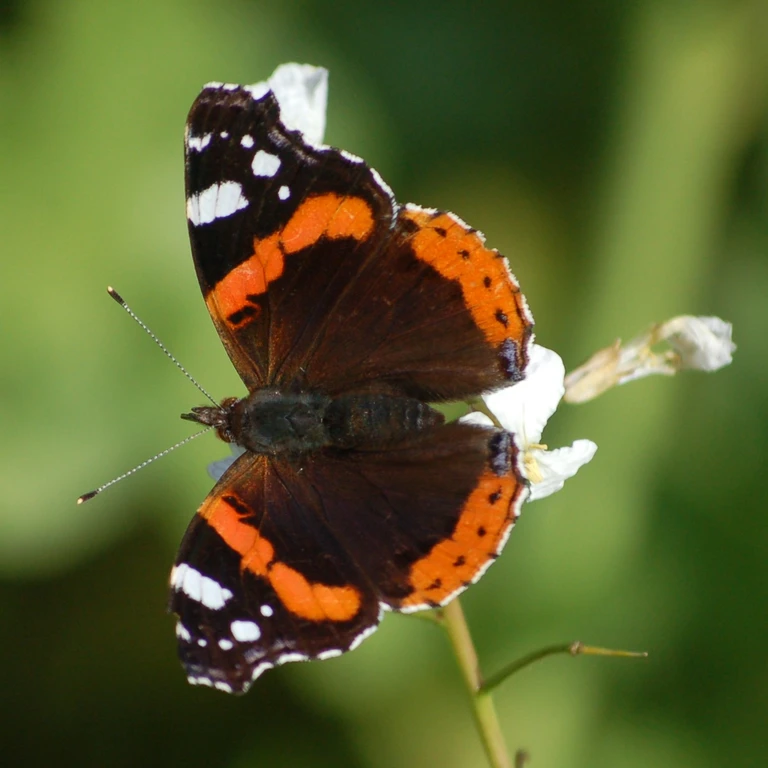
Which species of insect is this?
Vanessa atalanta
